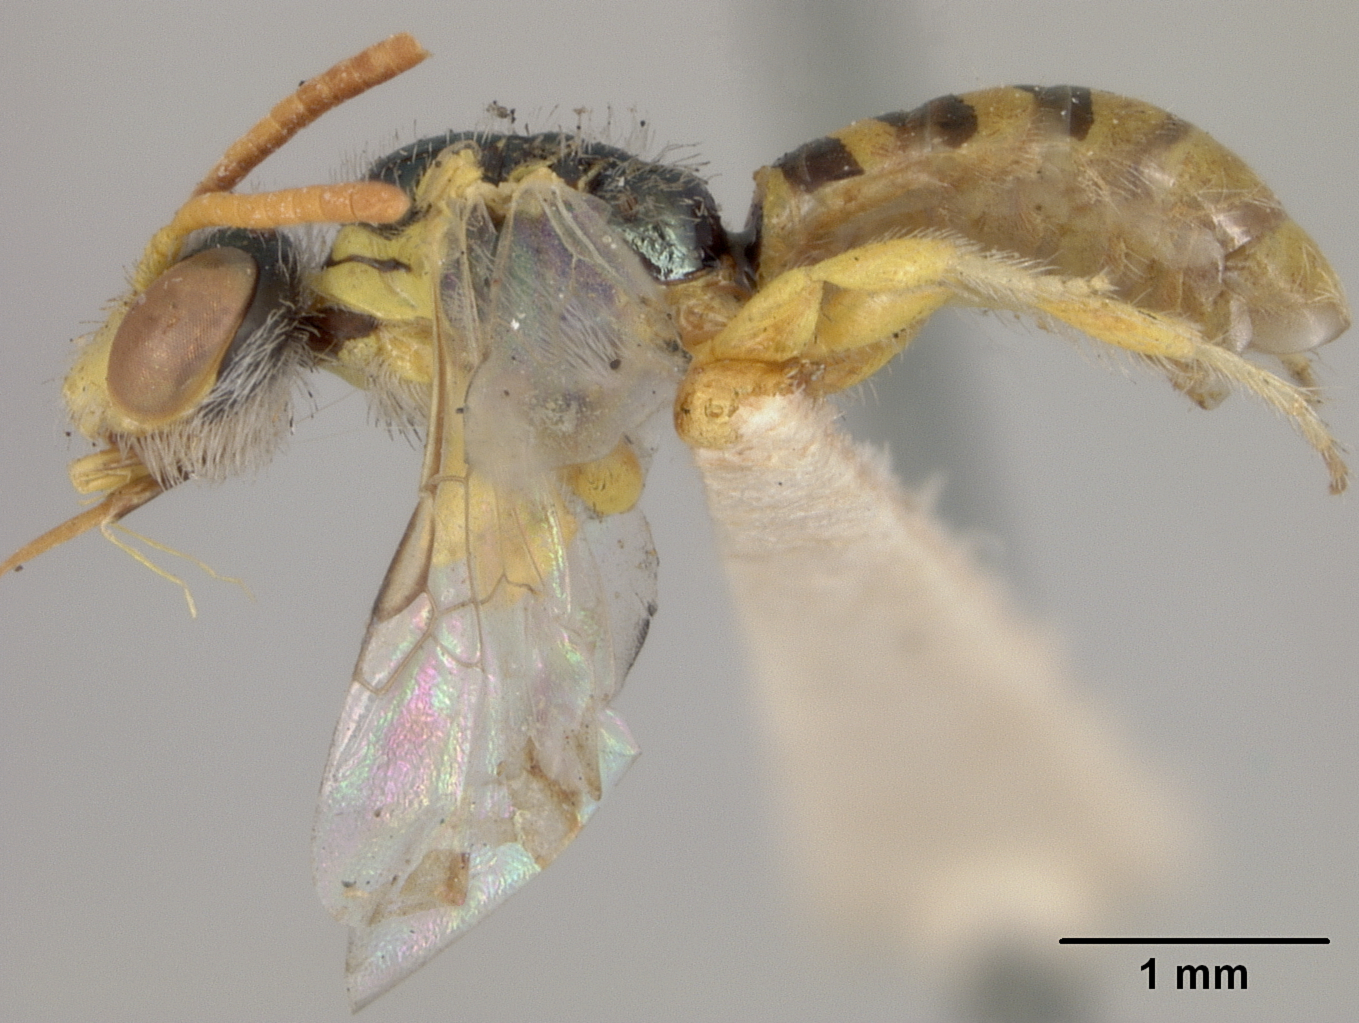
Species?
Perdita similis
